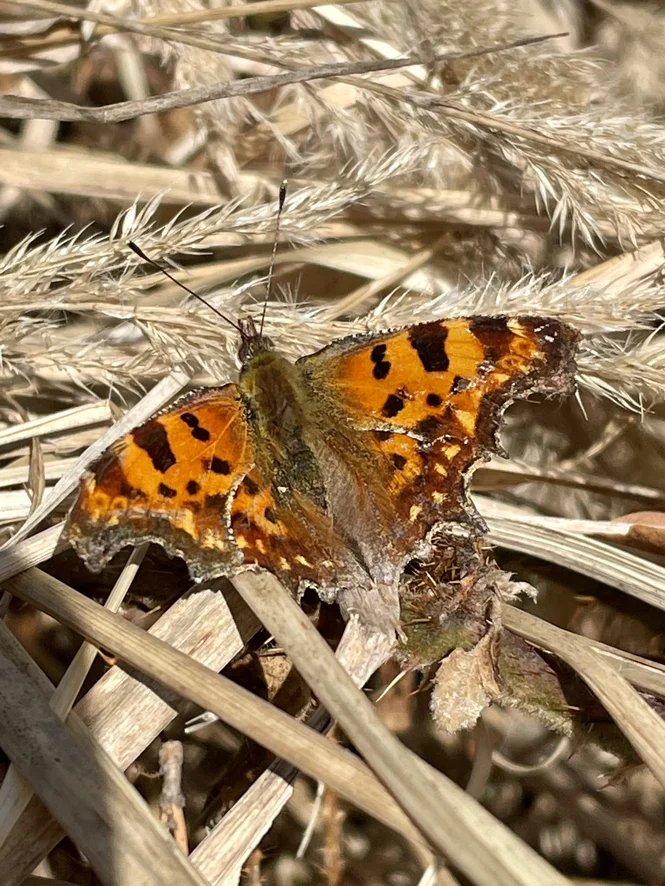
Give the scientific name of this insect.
Polygonia c-album
